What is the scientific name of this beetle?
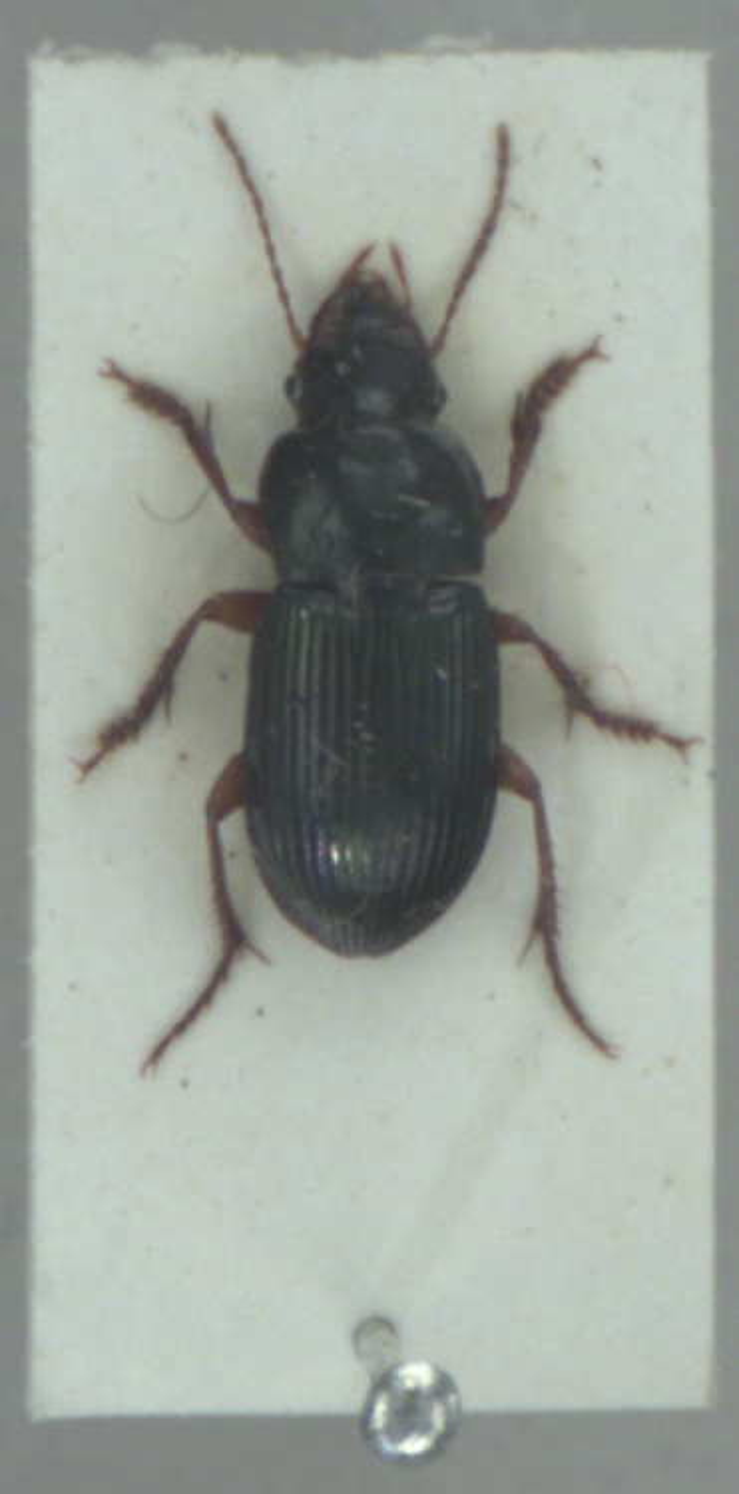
Harpalus rubripes
